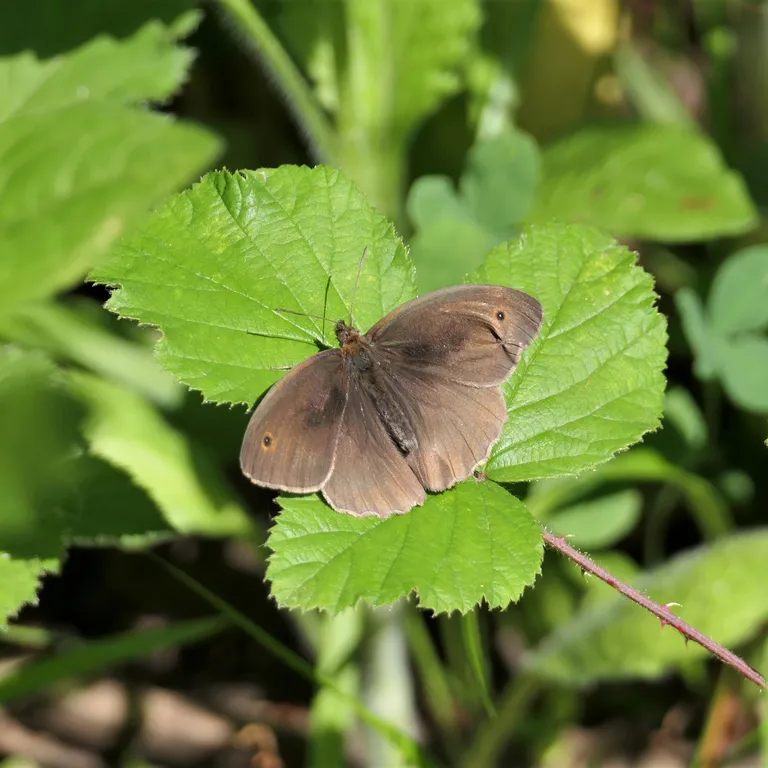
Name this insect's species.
Maniola jurtina
